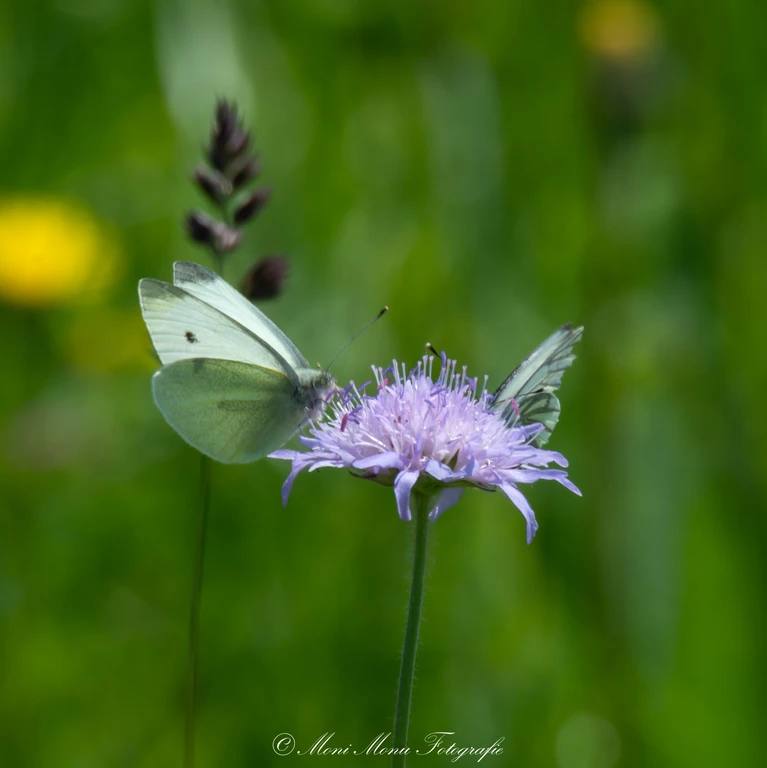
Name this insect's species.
Pieris rapae
